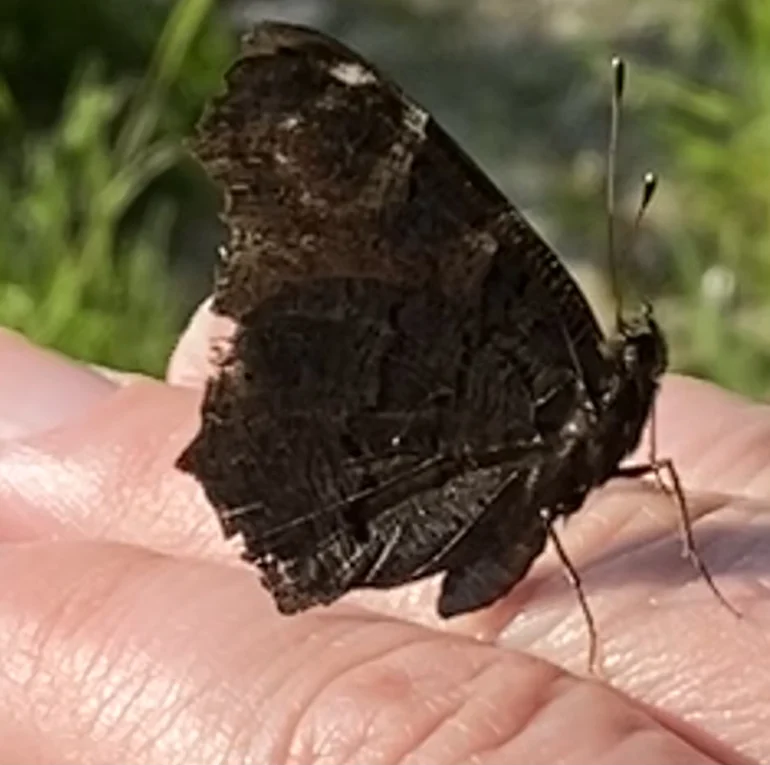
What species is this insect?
Aglais io
